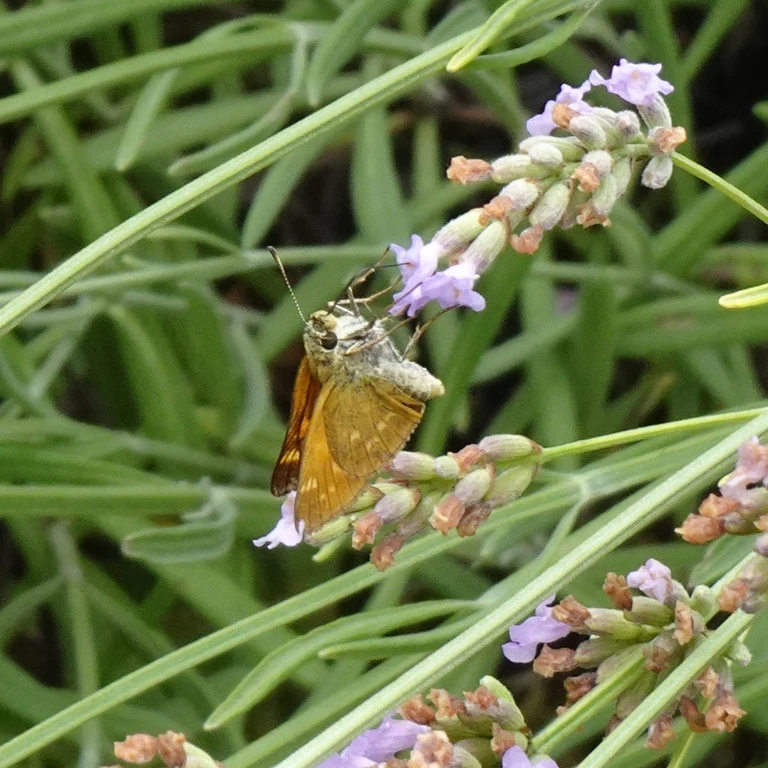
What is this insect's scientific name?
Ochlodes sylvanus (also Ochlodes venata)
